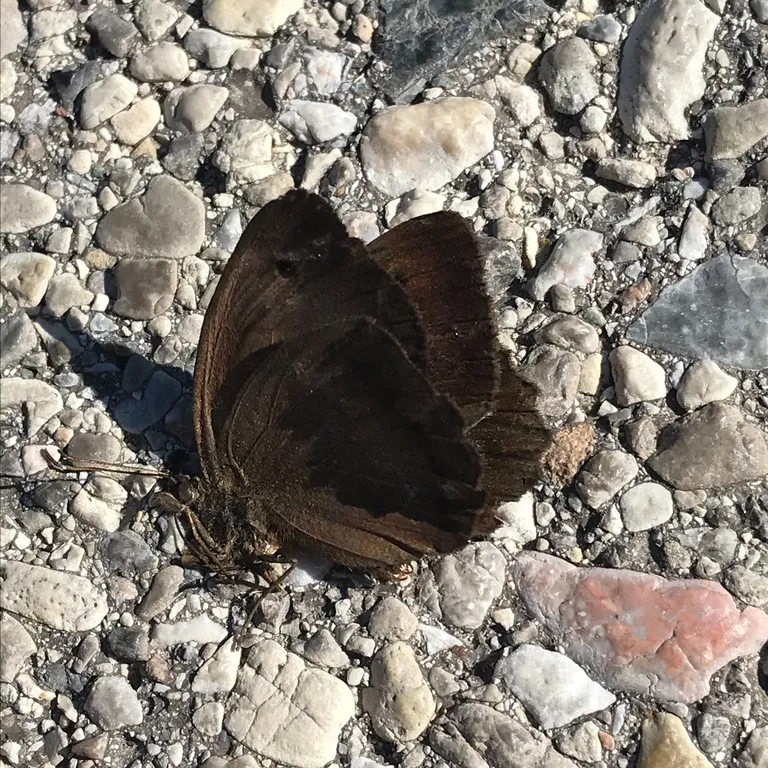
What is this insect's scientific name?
Minois dryas
